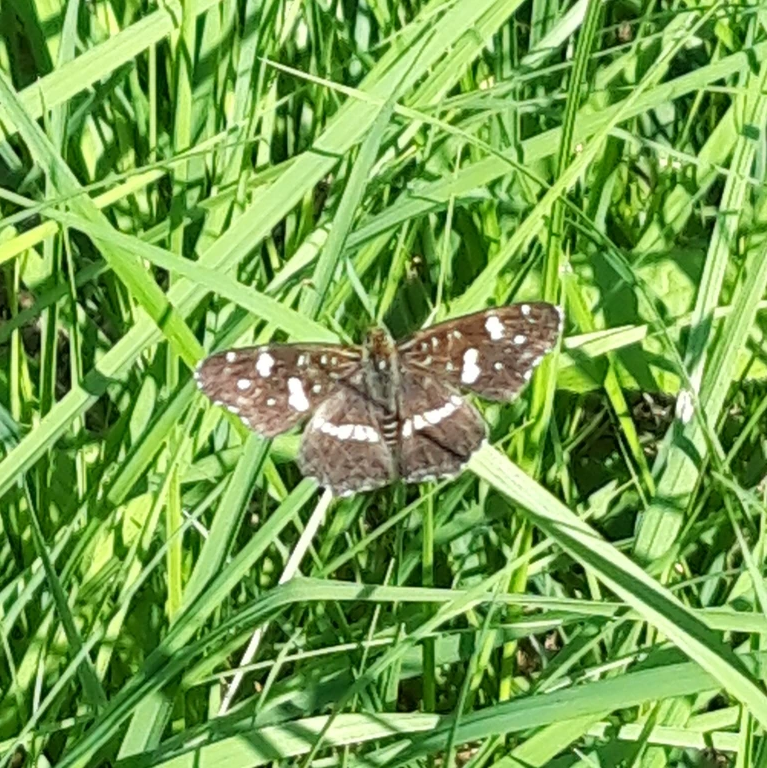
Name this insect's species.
Araschnia levana
